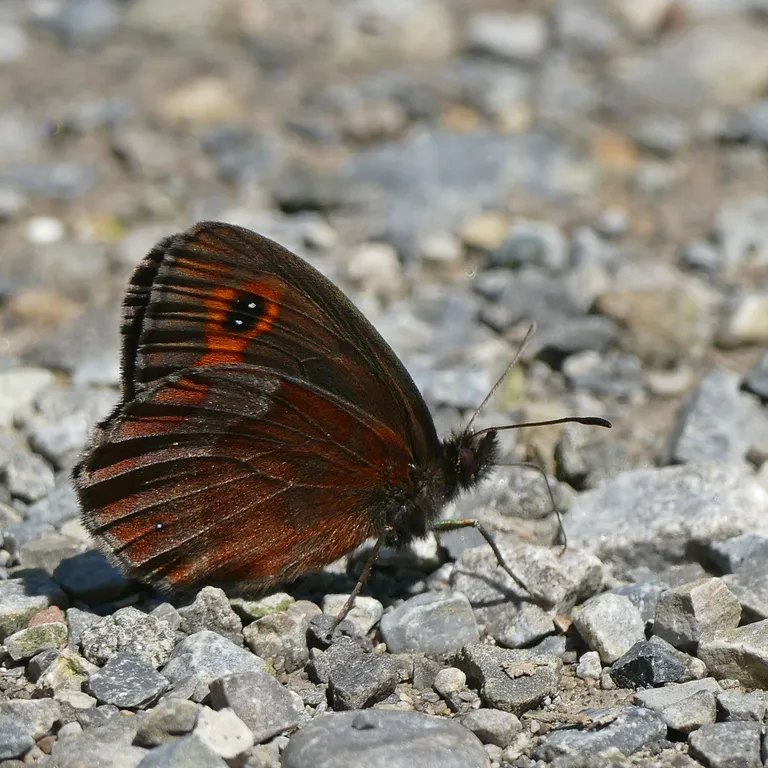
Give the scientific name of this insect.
Erebia aethiops
